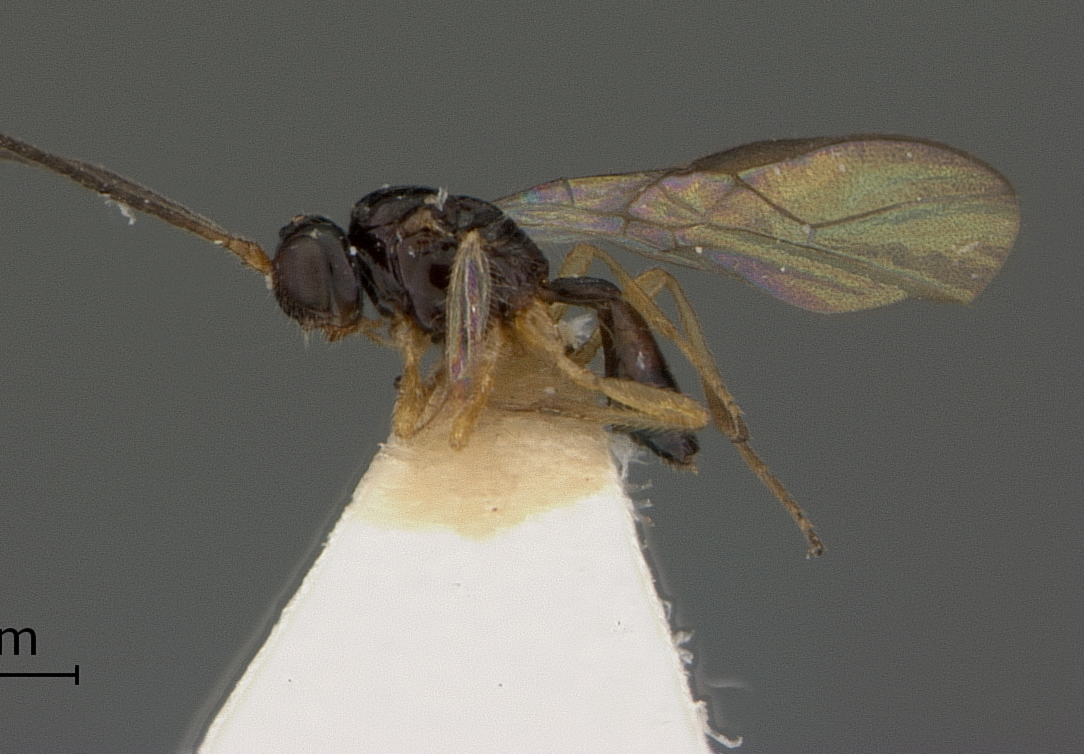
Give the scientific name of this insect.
Opius anthriscoidis
